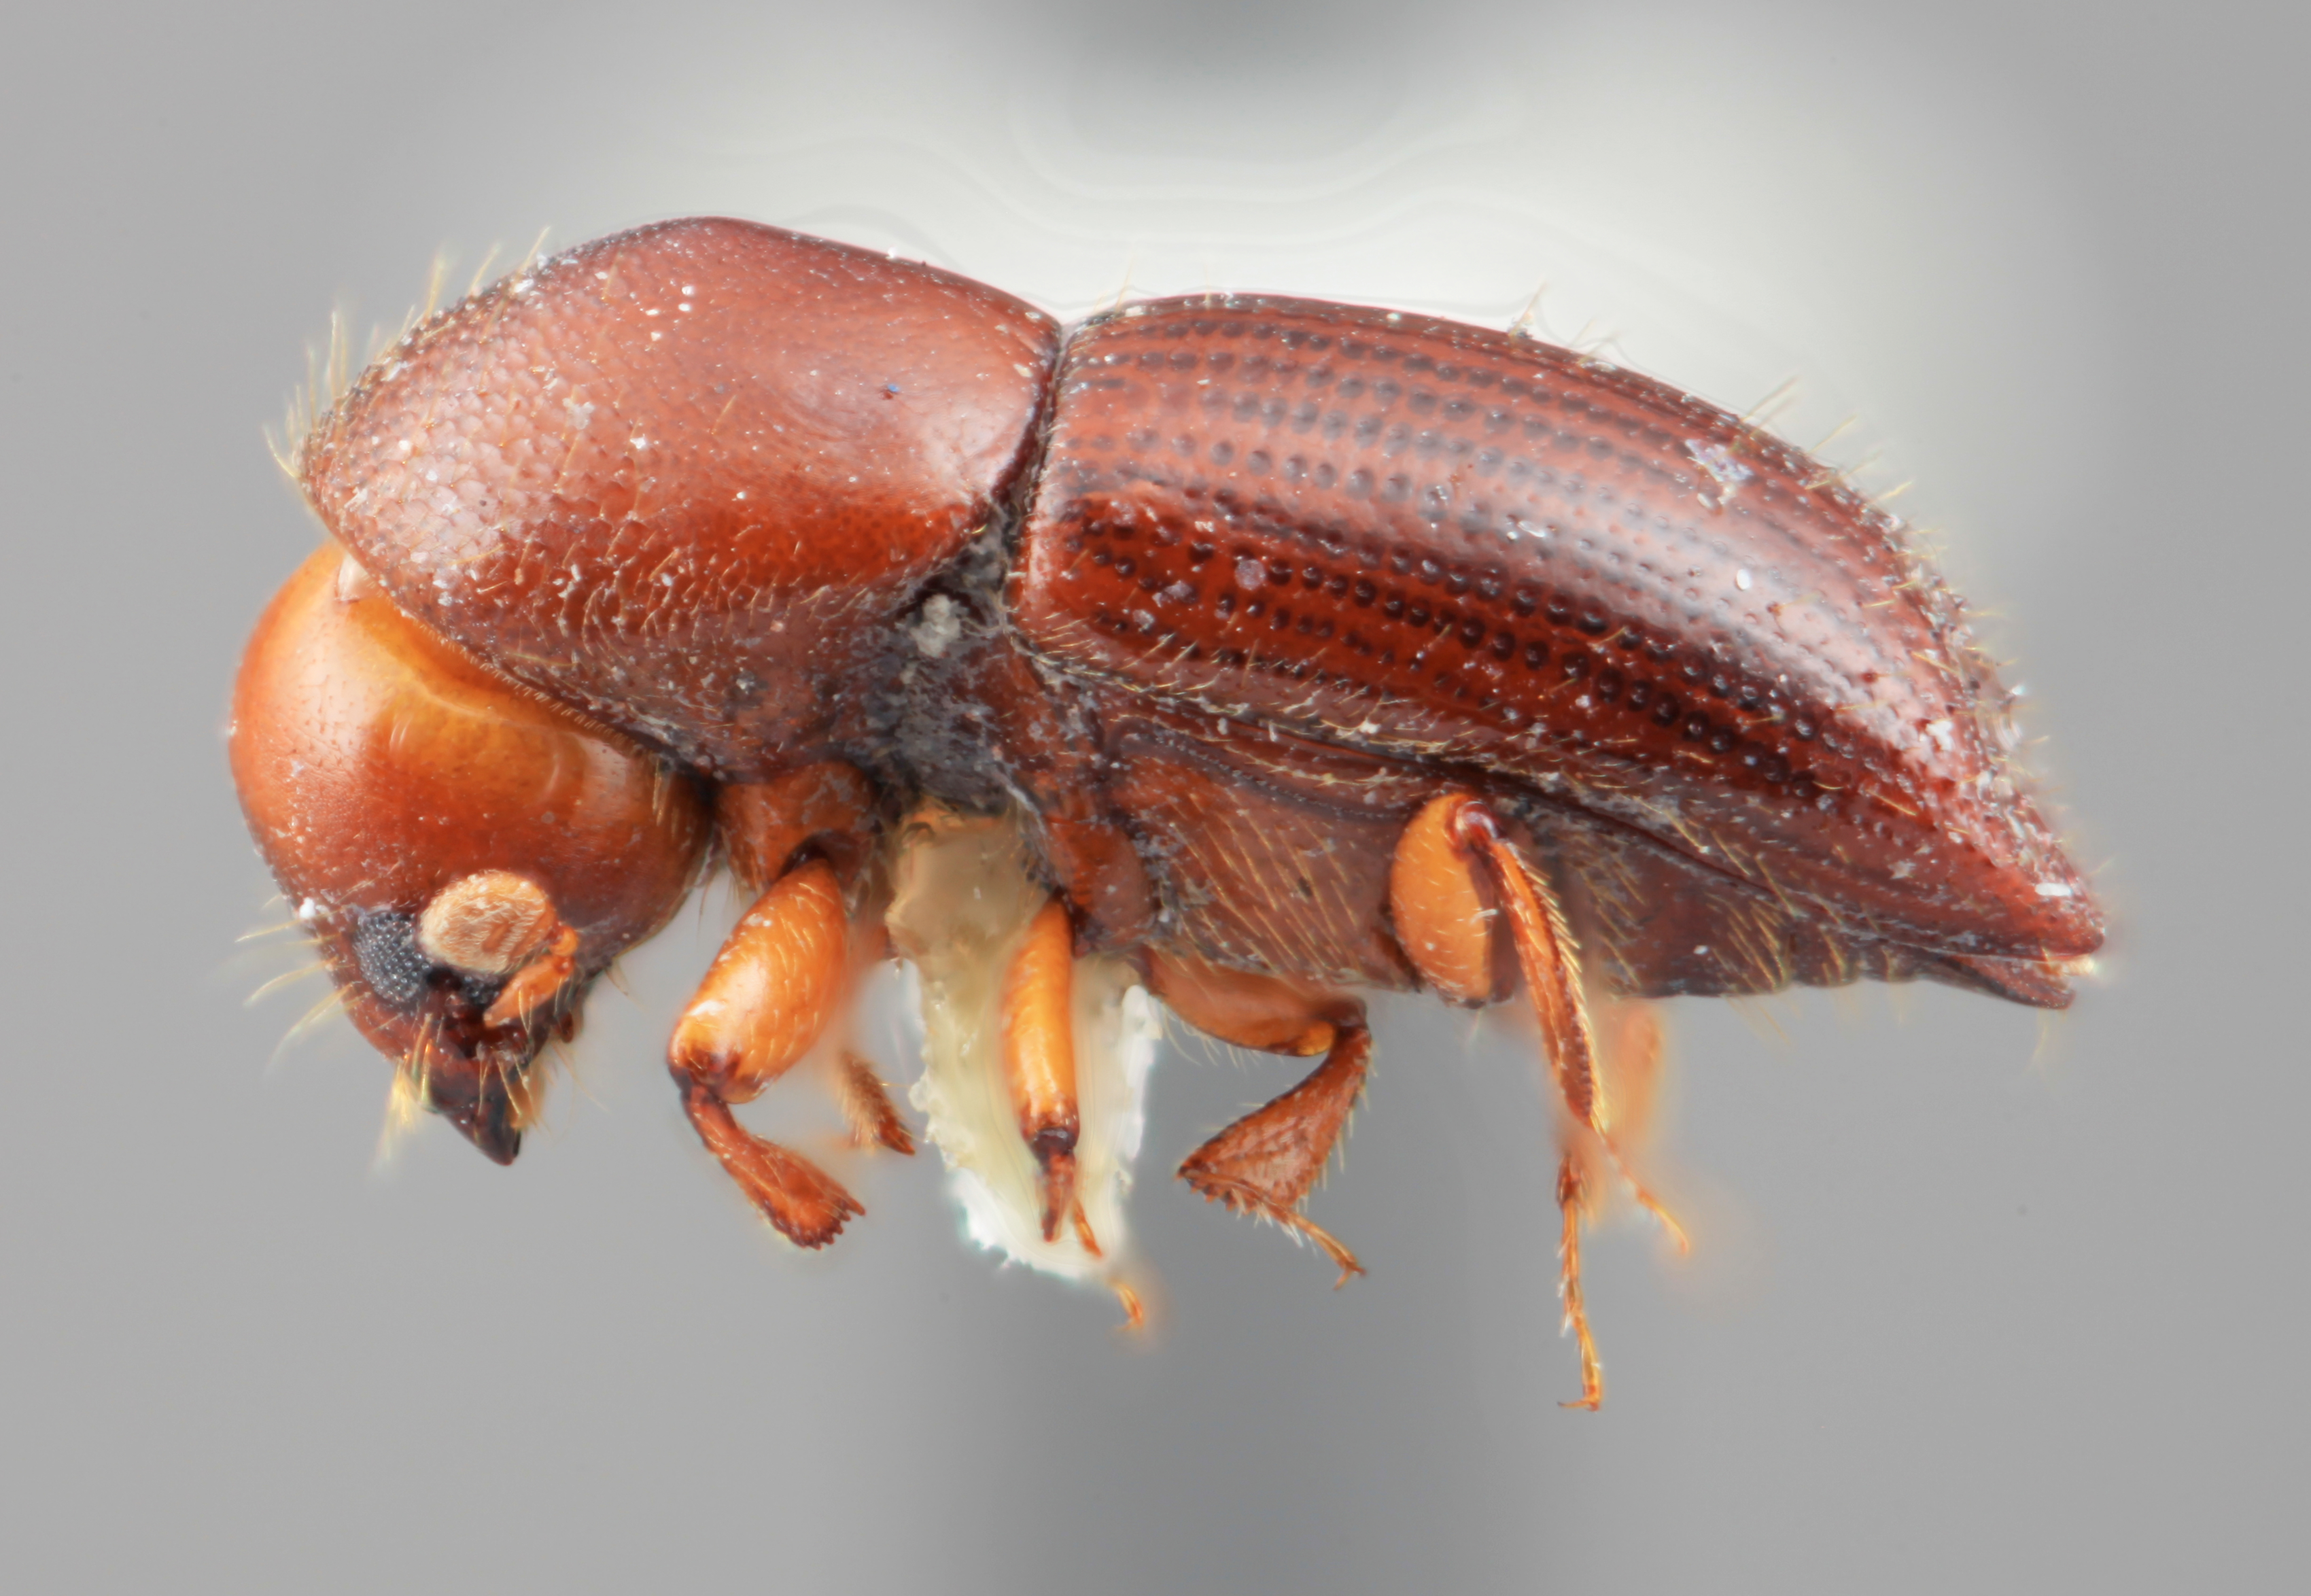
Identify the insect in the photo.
Xyleborus vismiae
